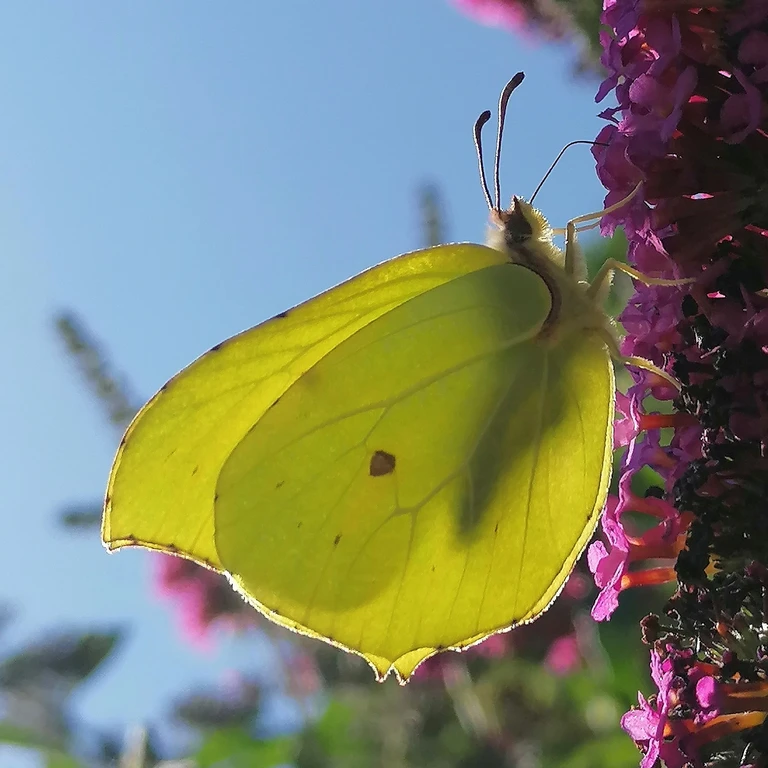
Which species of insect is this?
Gonepteryx rhamni
